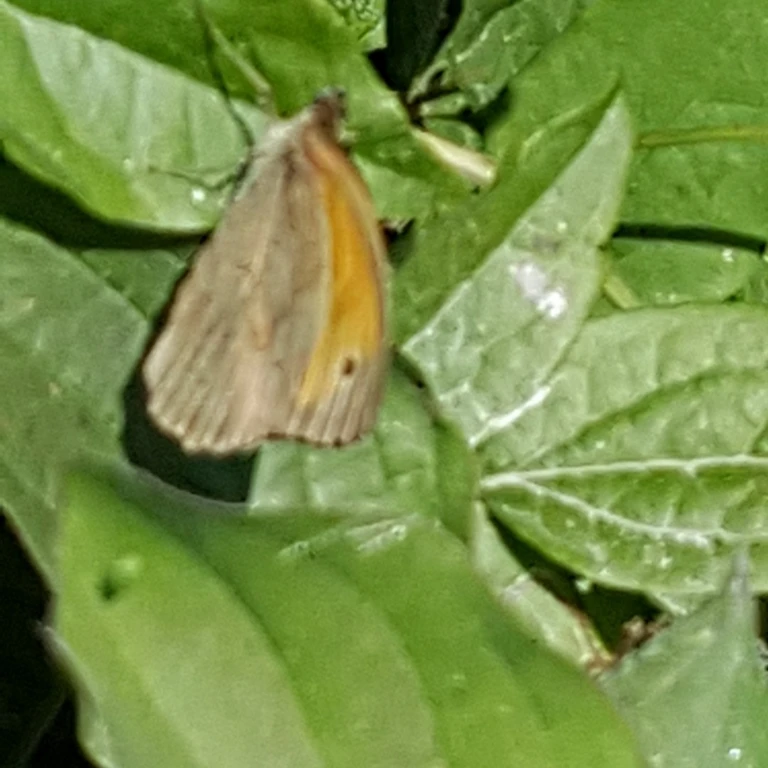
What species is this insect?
Maniola jurtina
